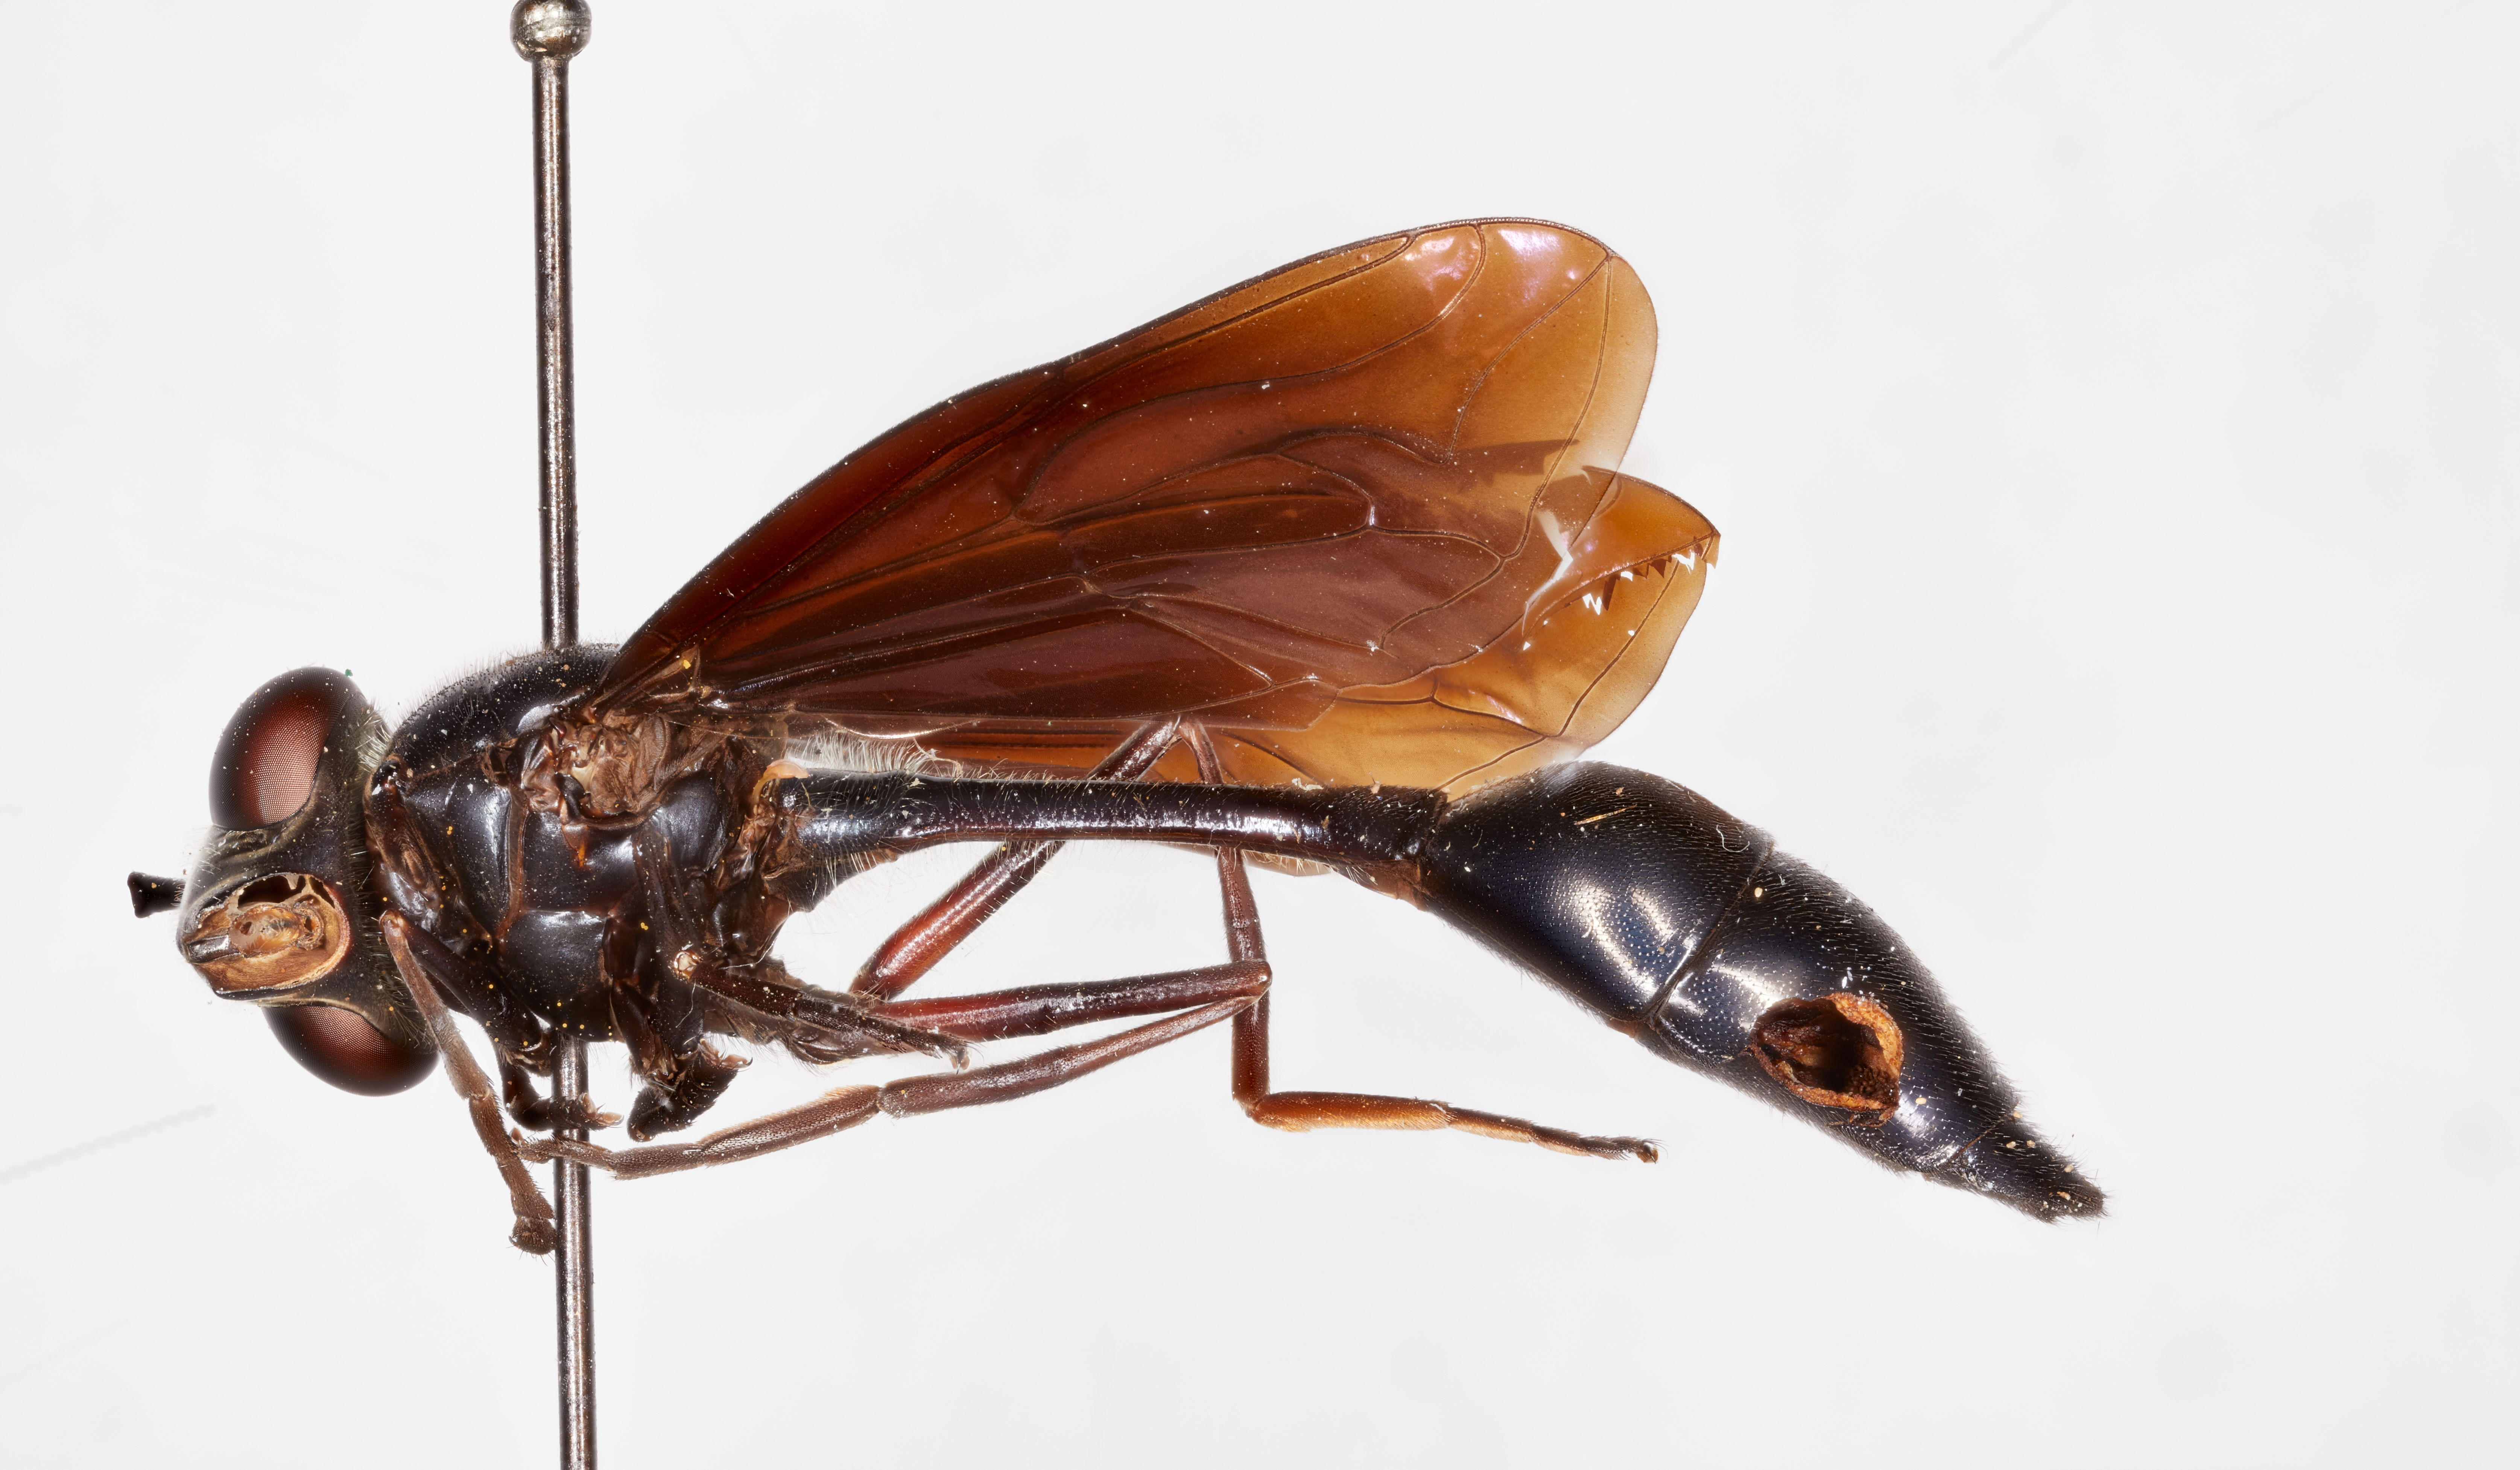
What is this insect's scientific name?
Monoceromyia petersi
